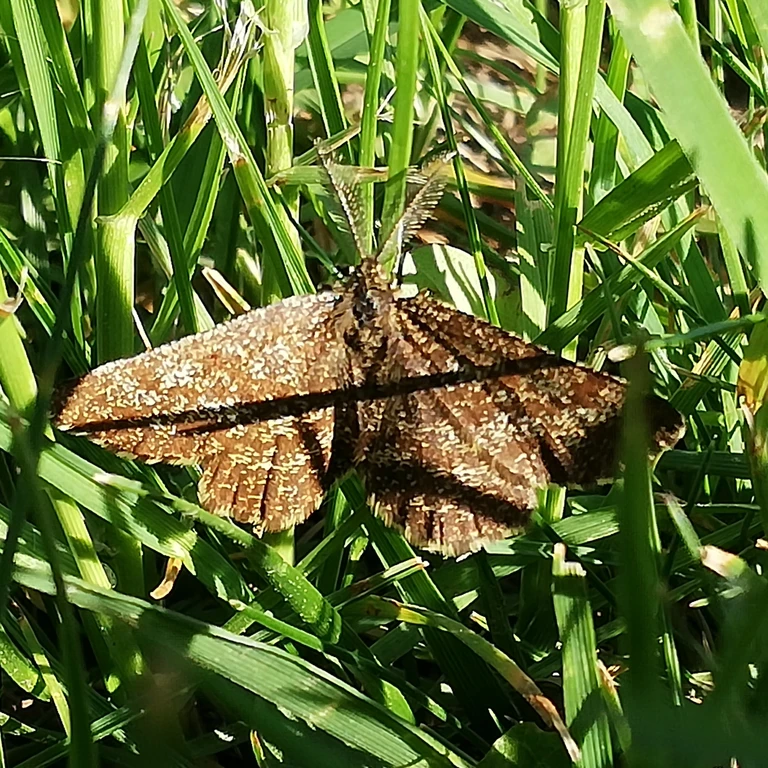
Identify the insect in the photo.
Ematurga atomaria
